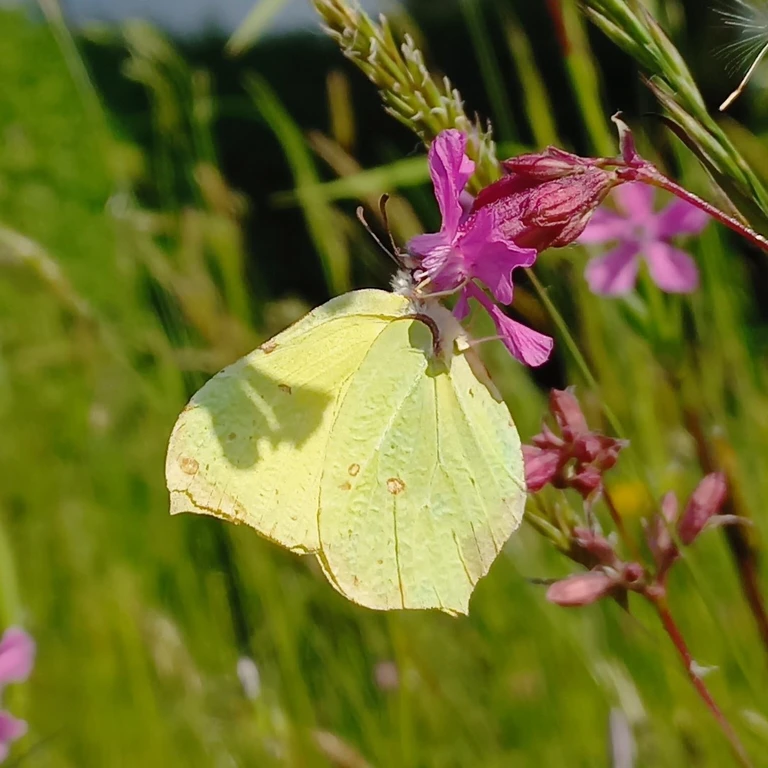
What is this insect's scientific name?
Gonepteryx rhamni
